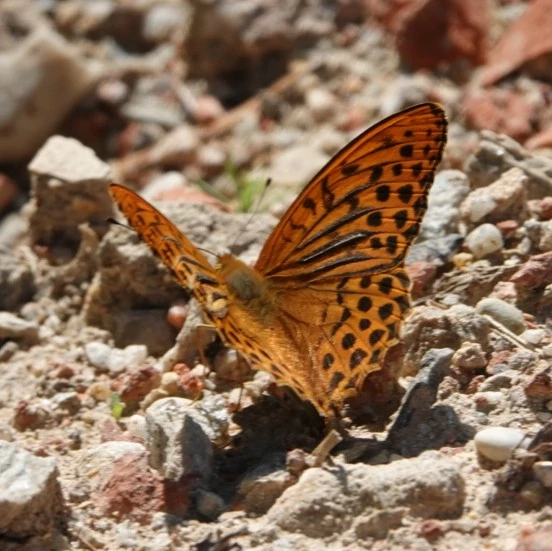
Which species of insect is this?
Argynnis paphia
